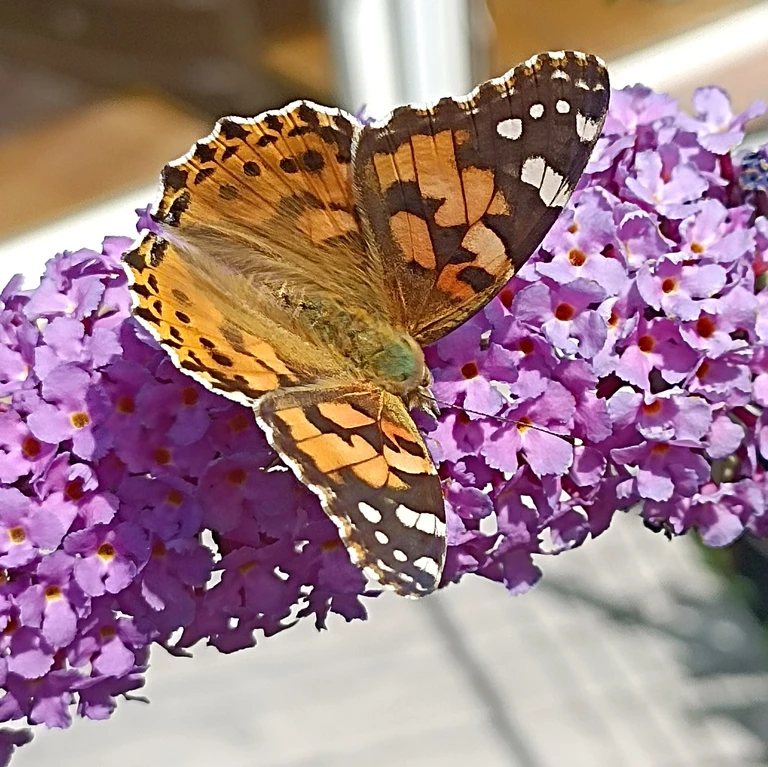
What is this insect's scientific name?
Vanessa cardui
